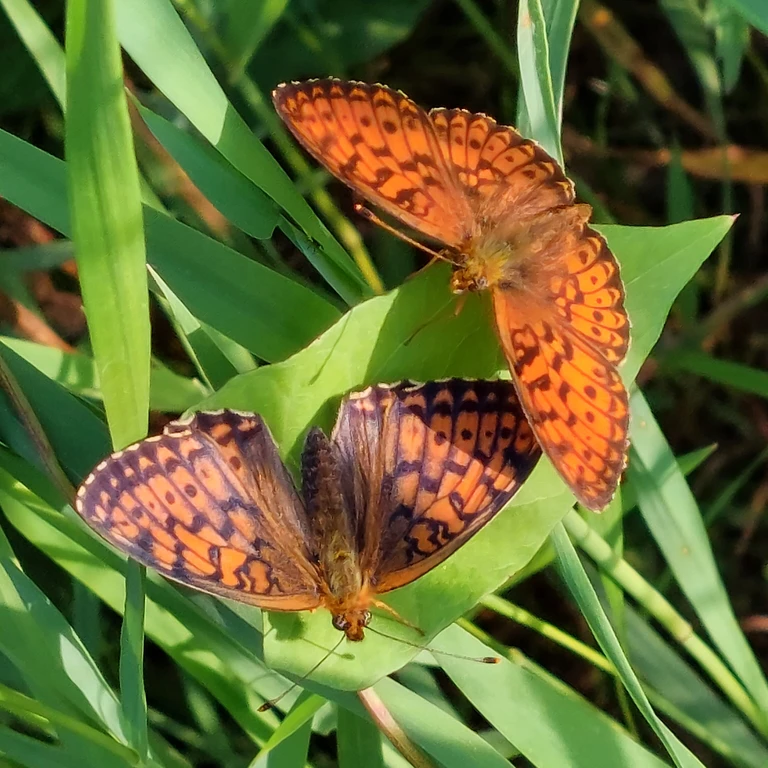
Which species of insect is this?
Brenthis ino
